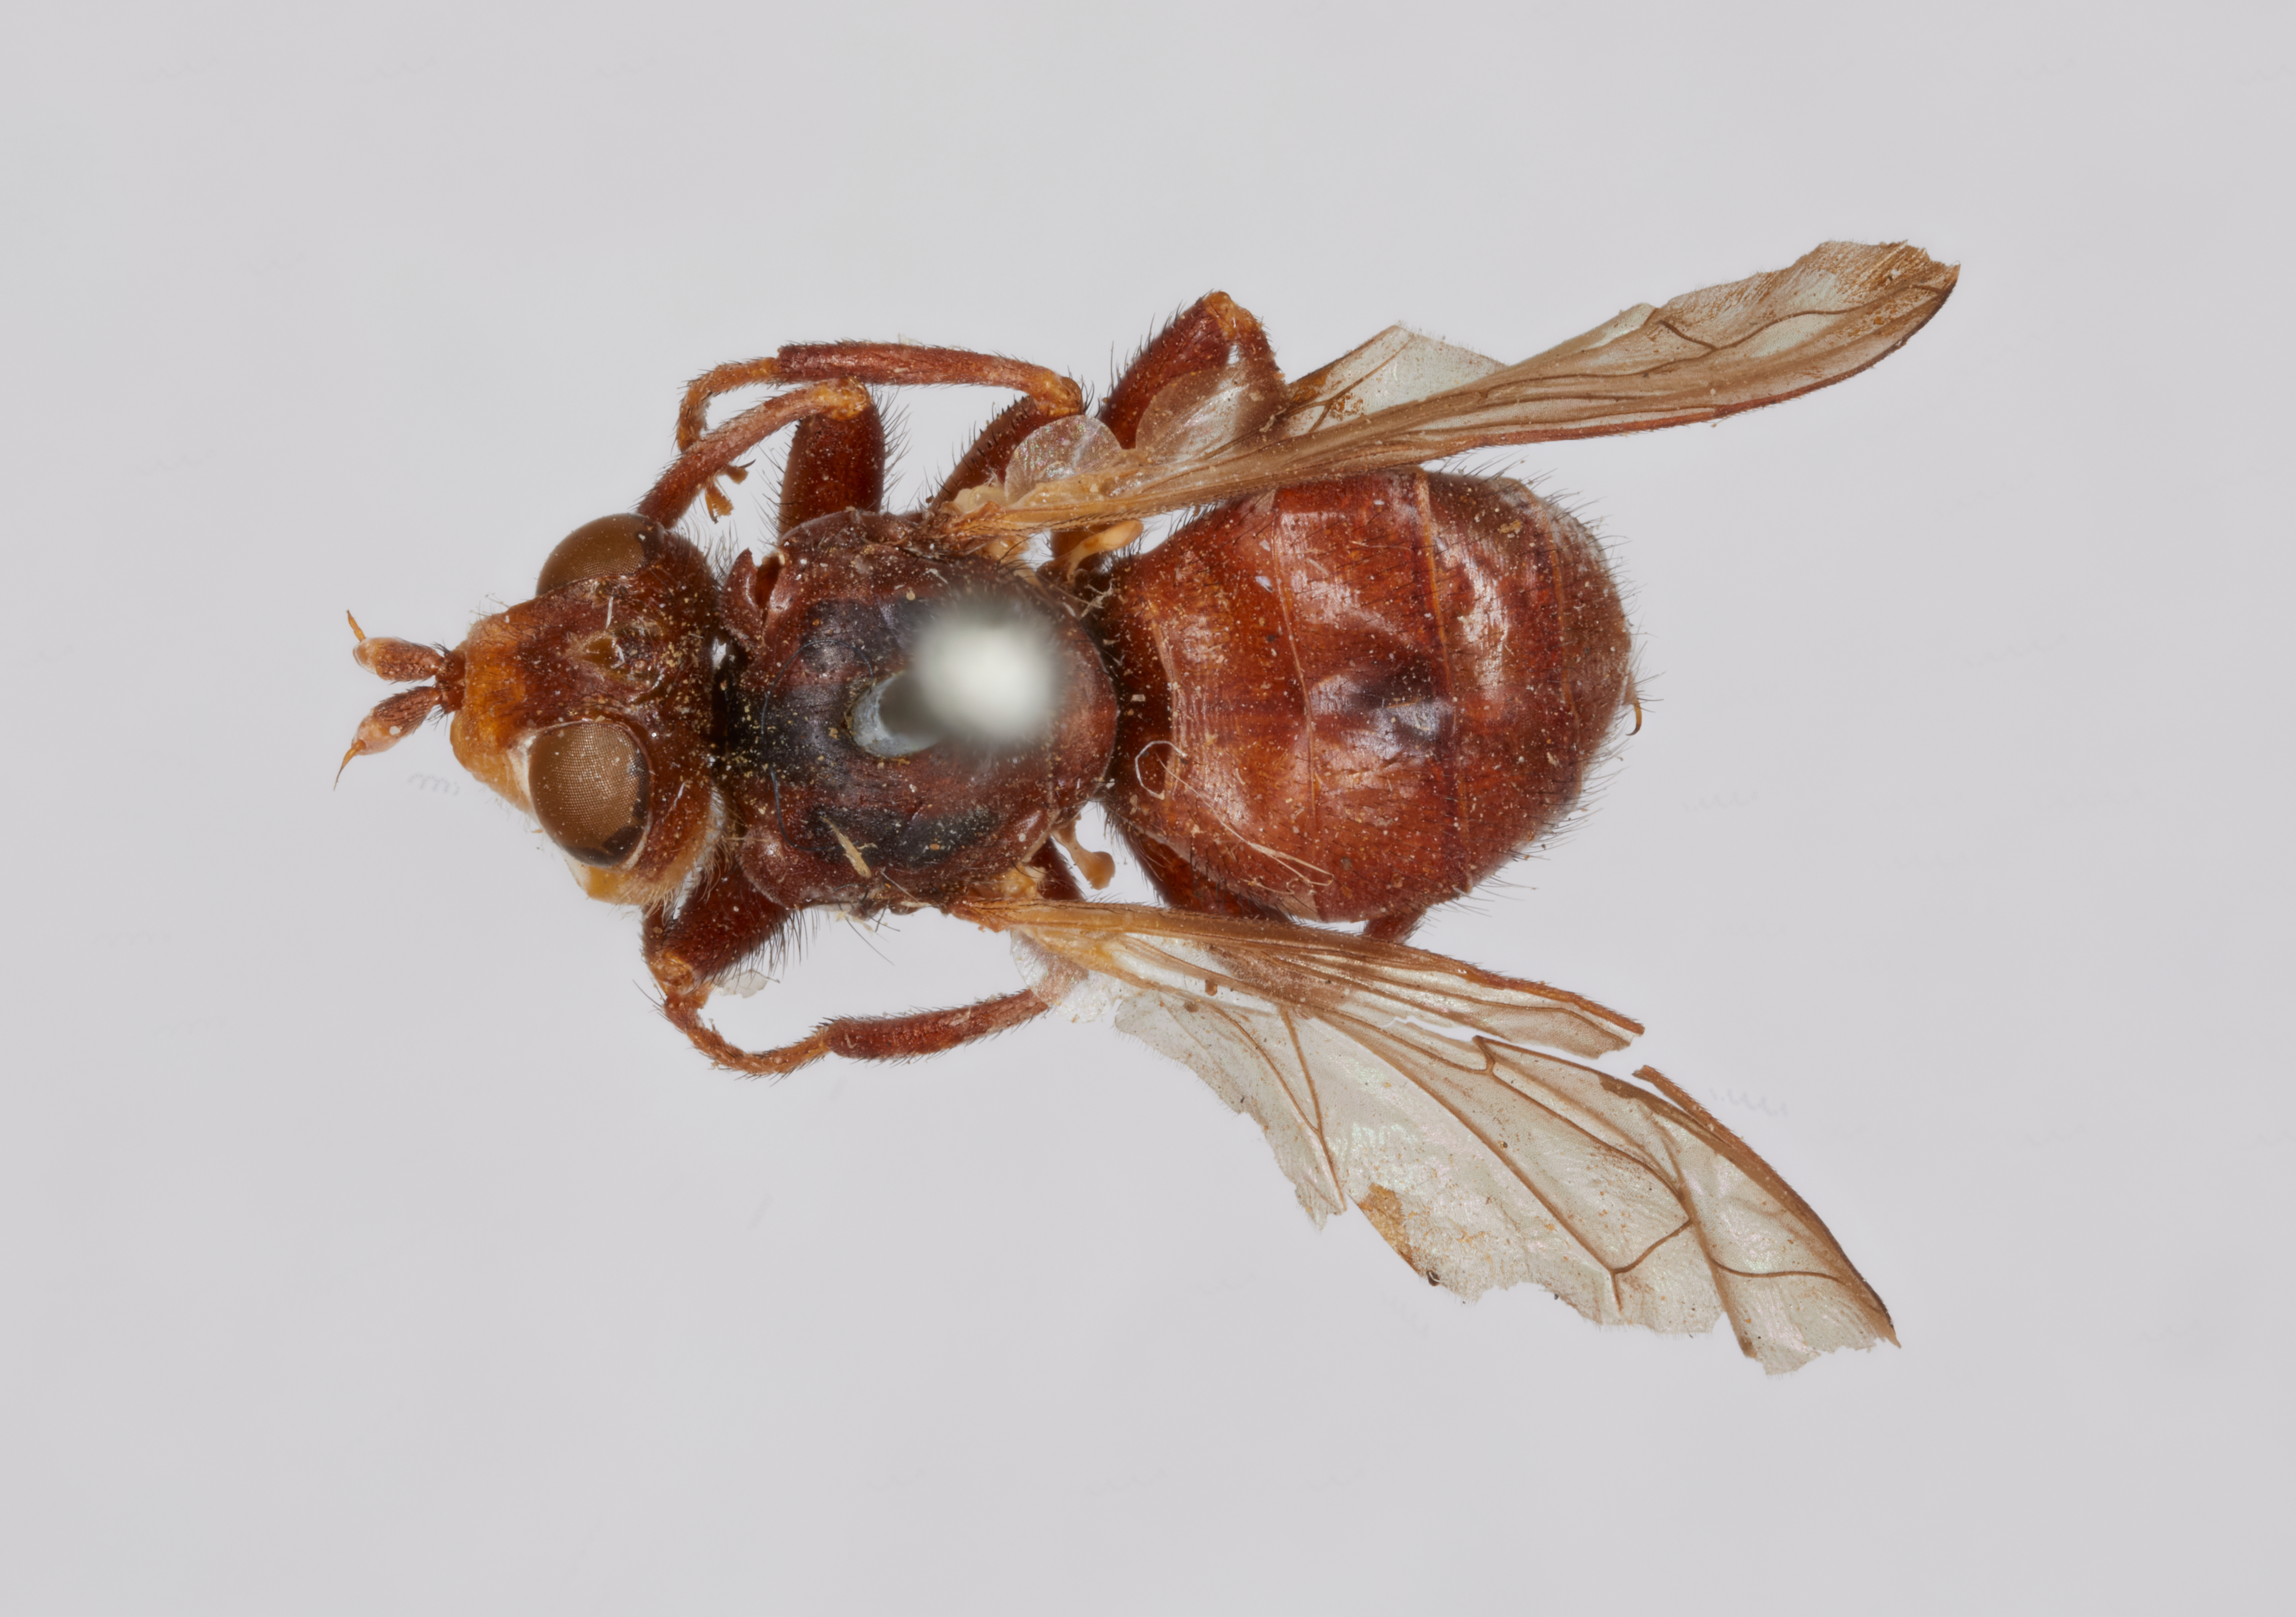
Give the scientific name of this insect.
Myopa curticornis
